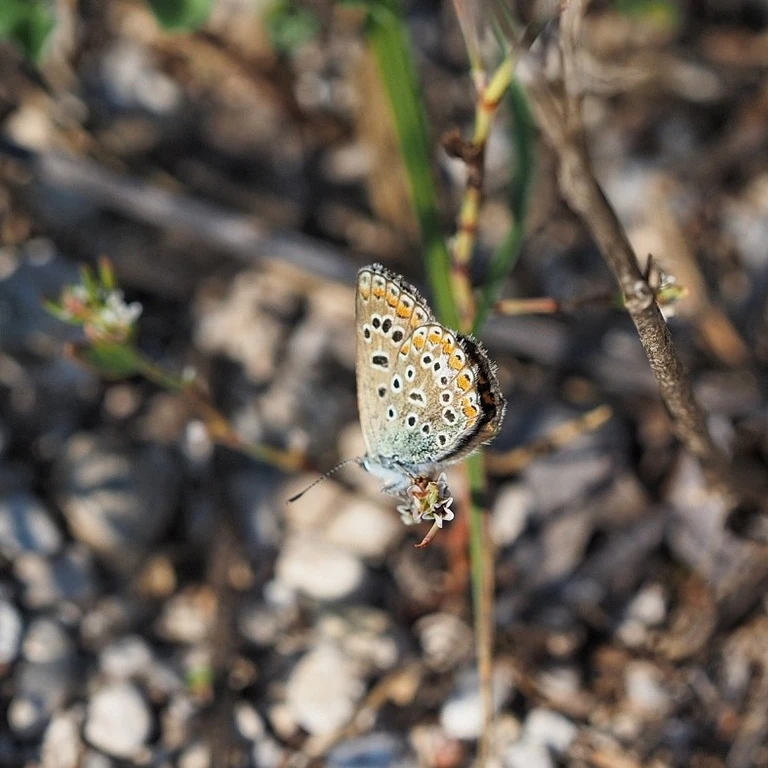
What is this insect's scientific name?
Polyommatus icarus
